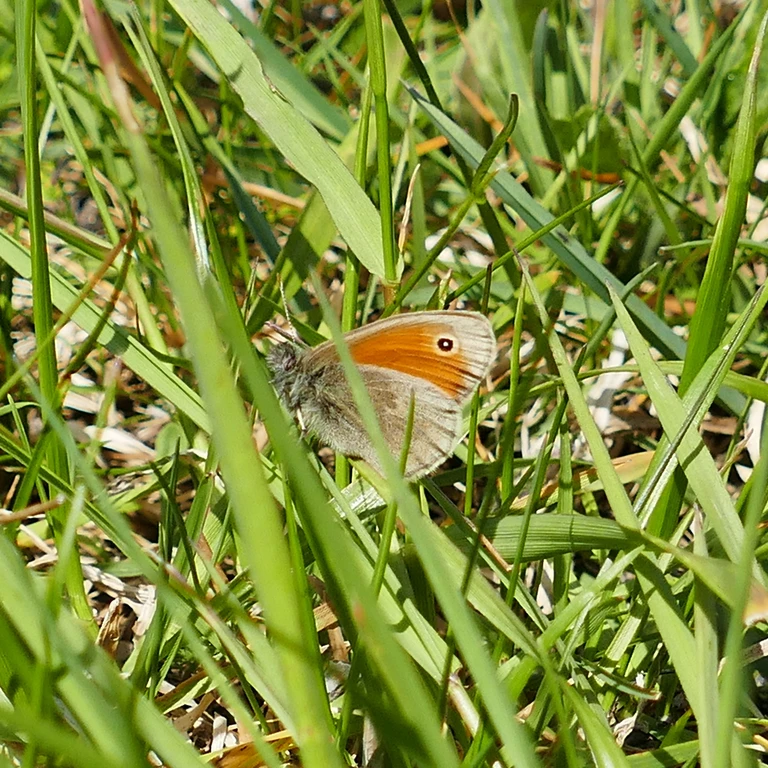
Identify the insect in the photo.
Coenonympha pamphilus
